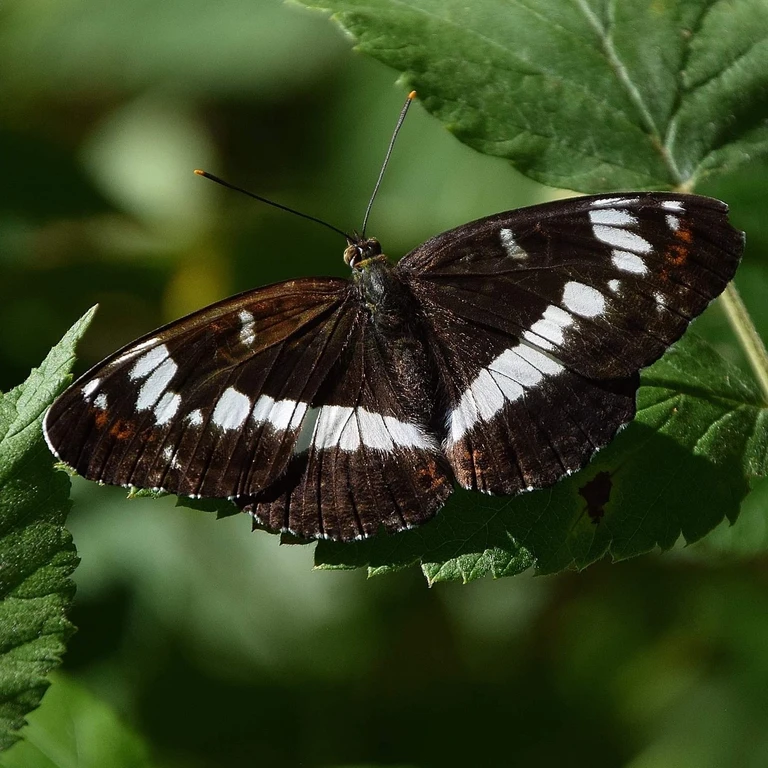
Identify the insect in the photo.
Limenitis camilla (also Ladoga camilla)
